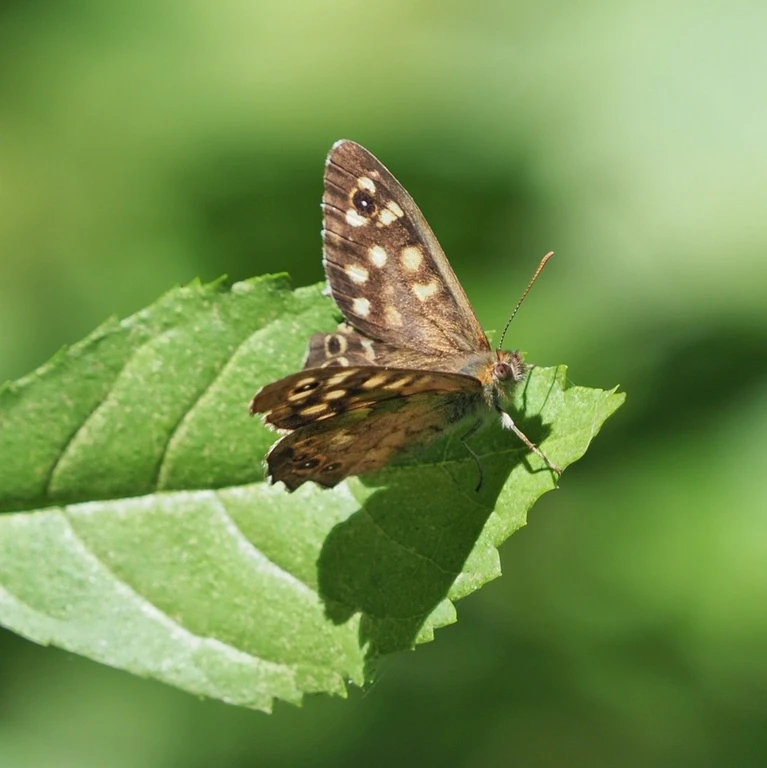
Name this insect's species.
Pararge aegeria
